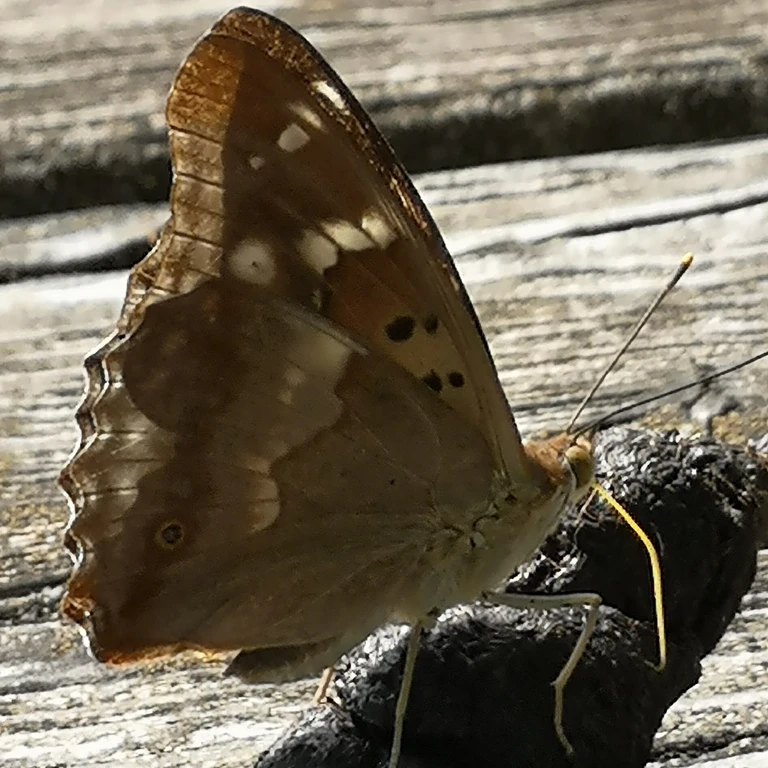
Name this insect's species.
Apatura ilia
